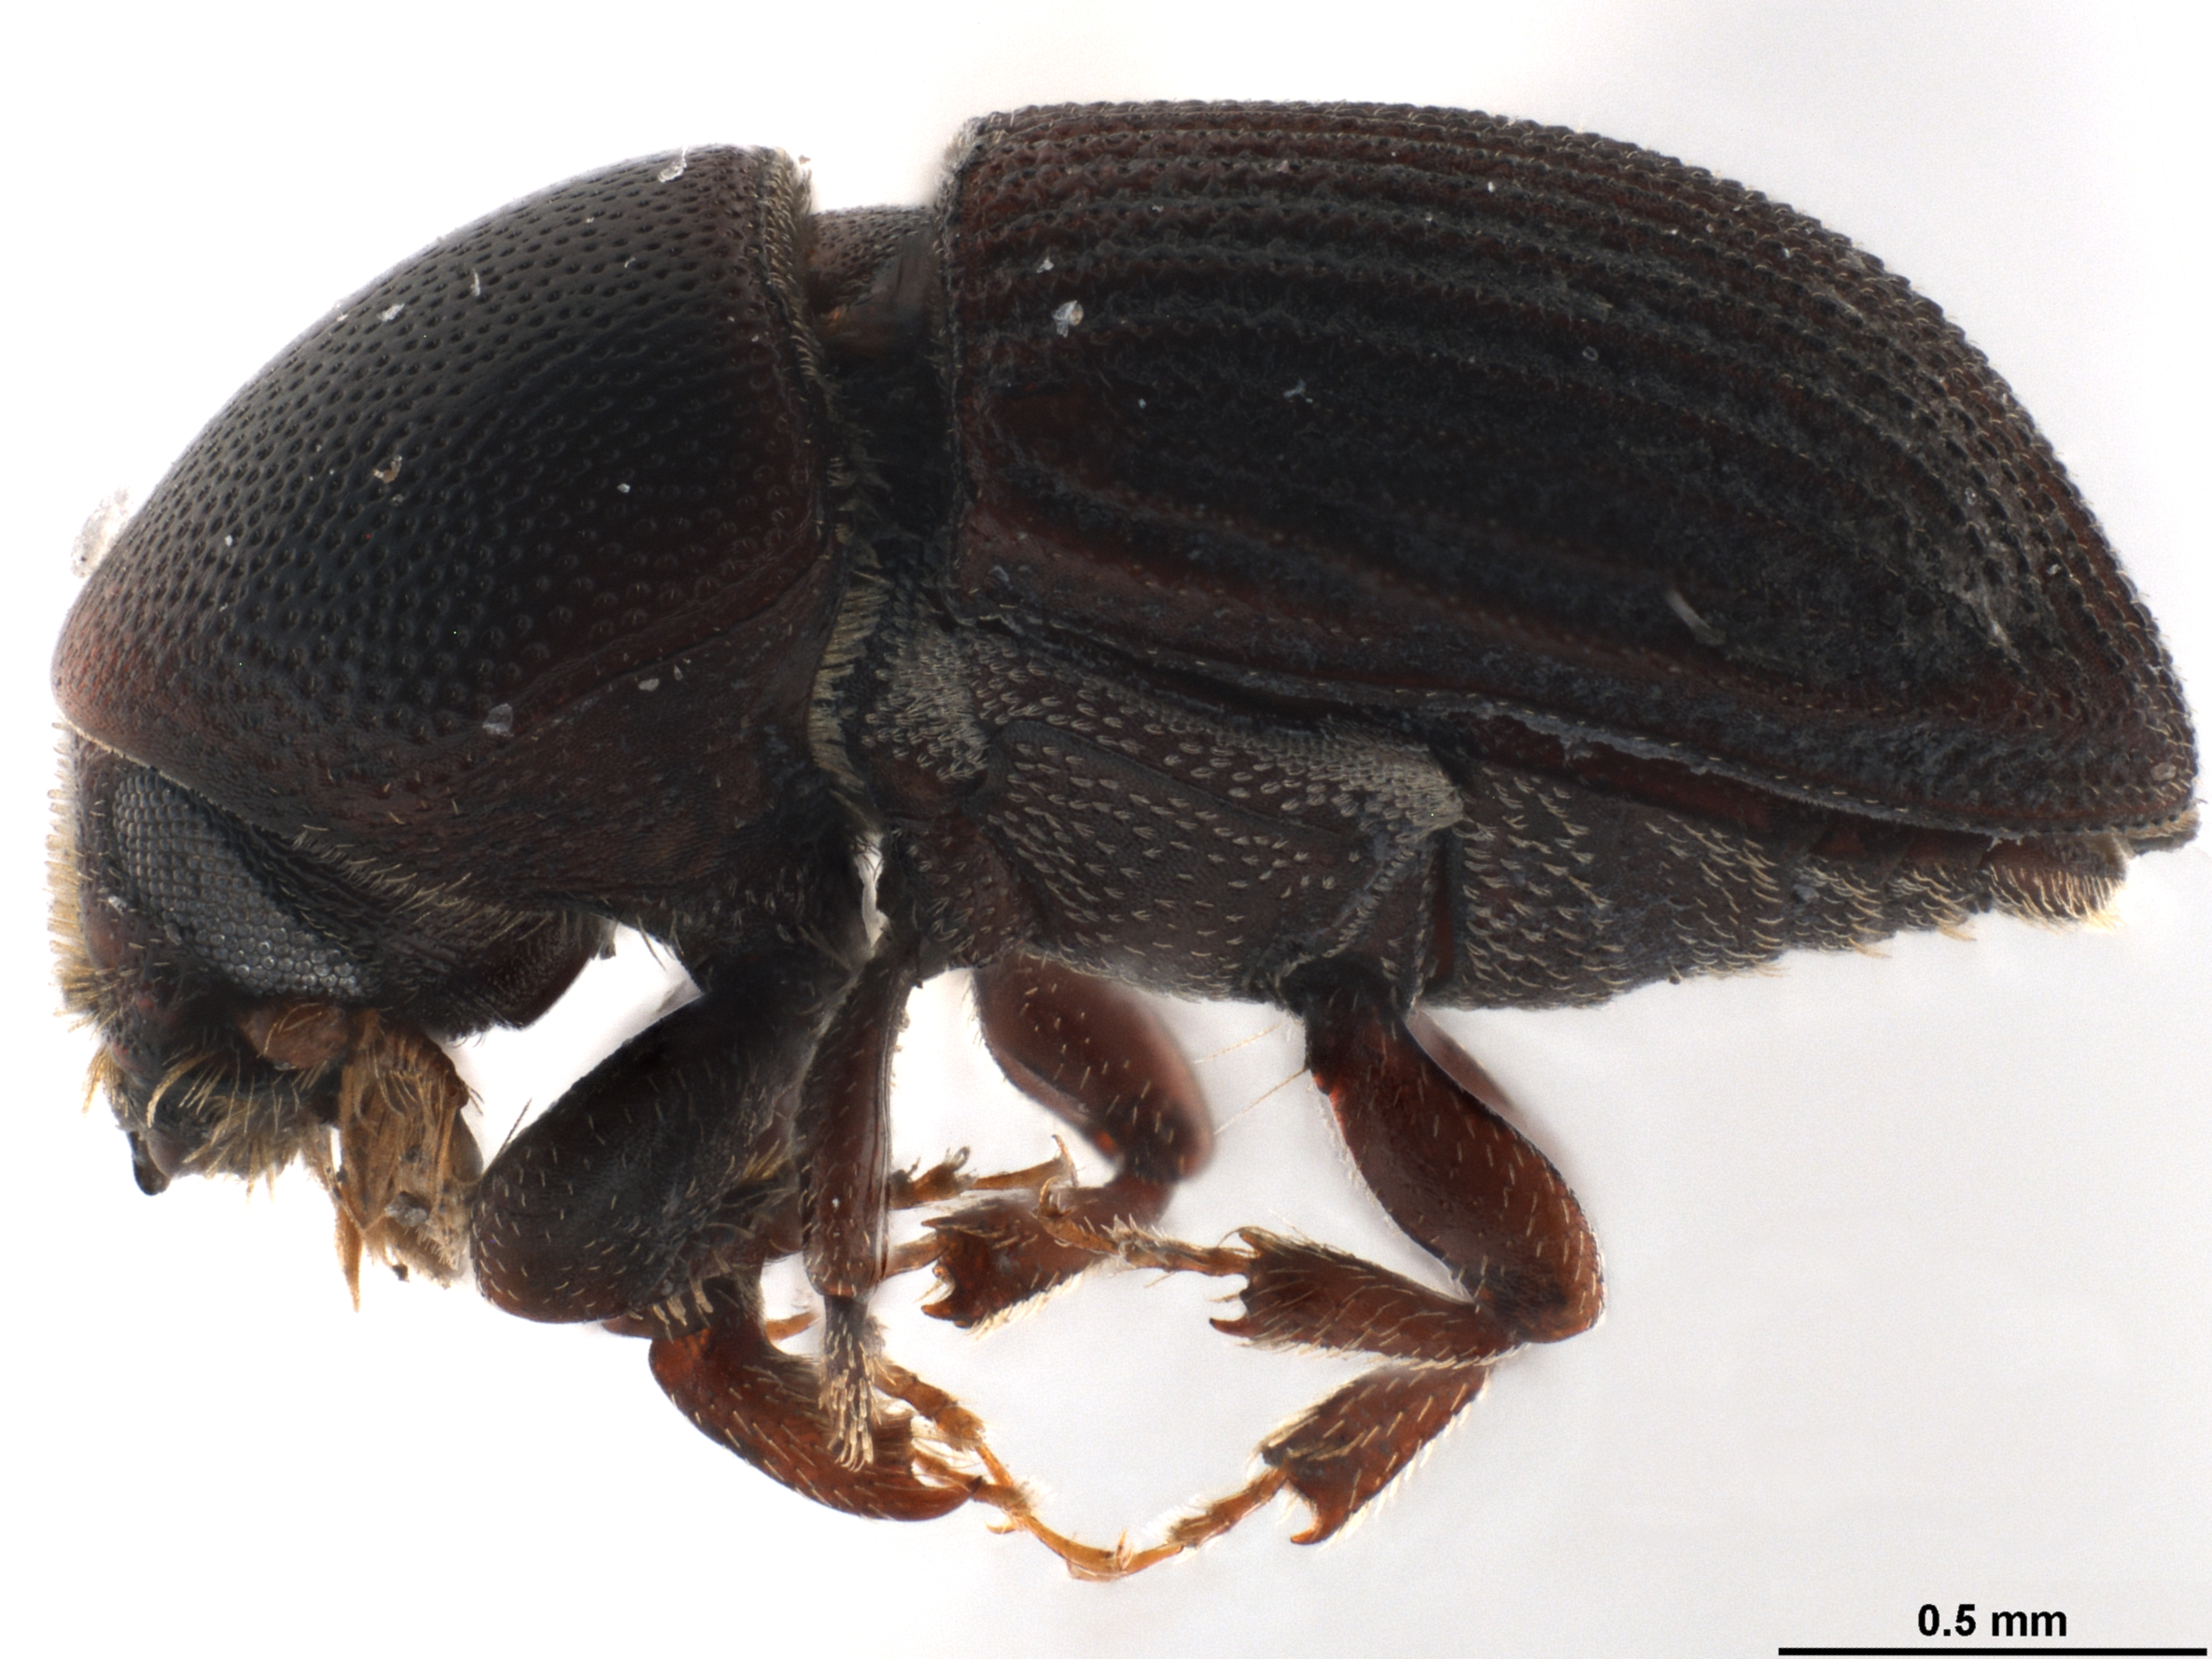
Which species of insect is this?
Loganius flavicornis
